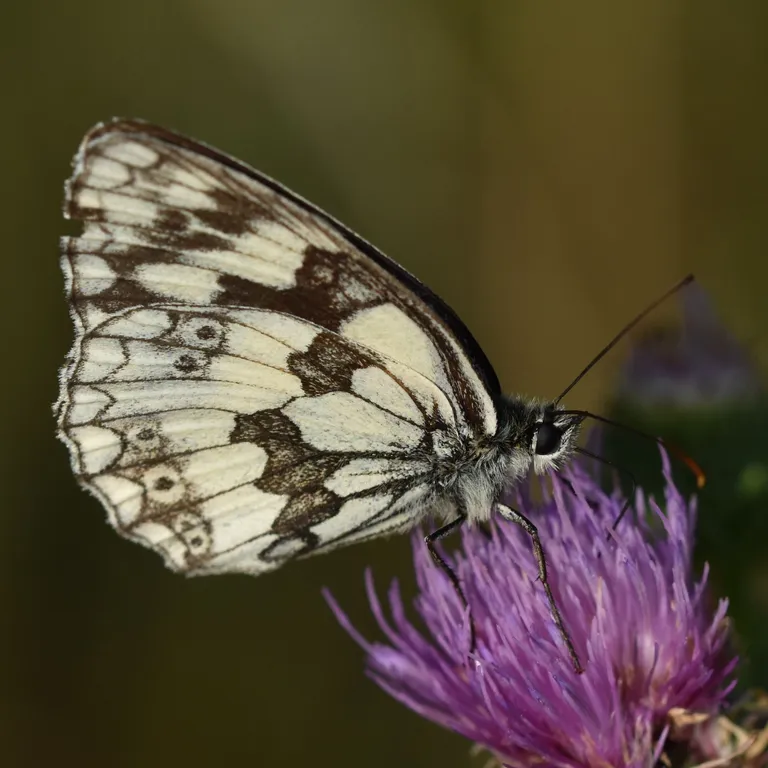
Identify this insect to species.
Melanargia galathea
